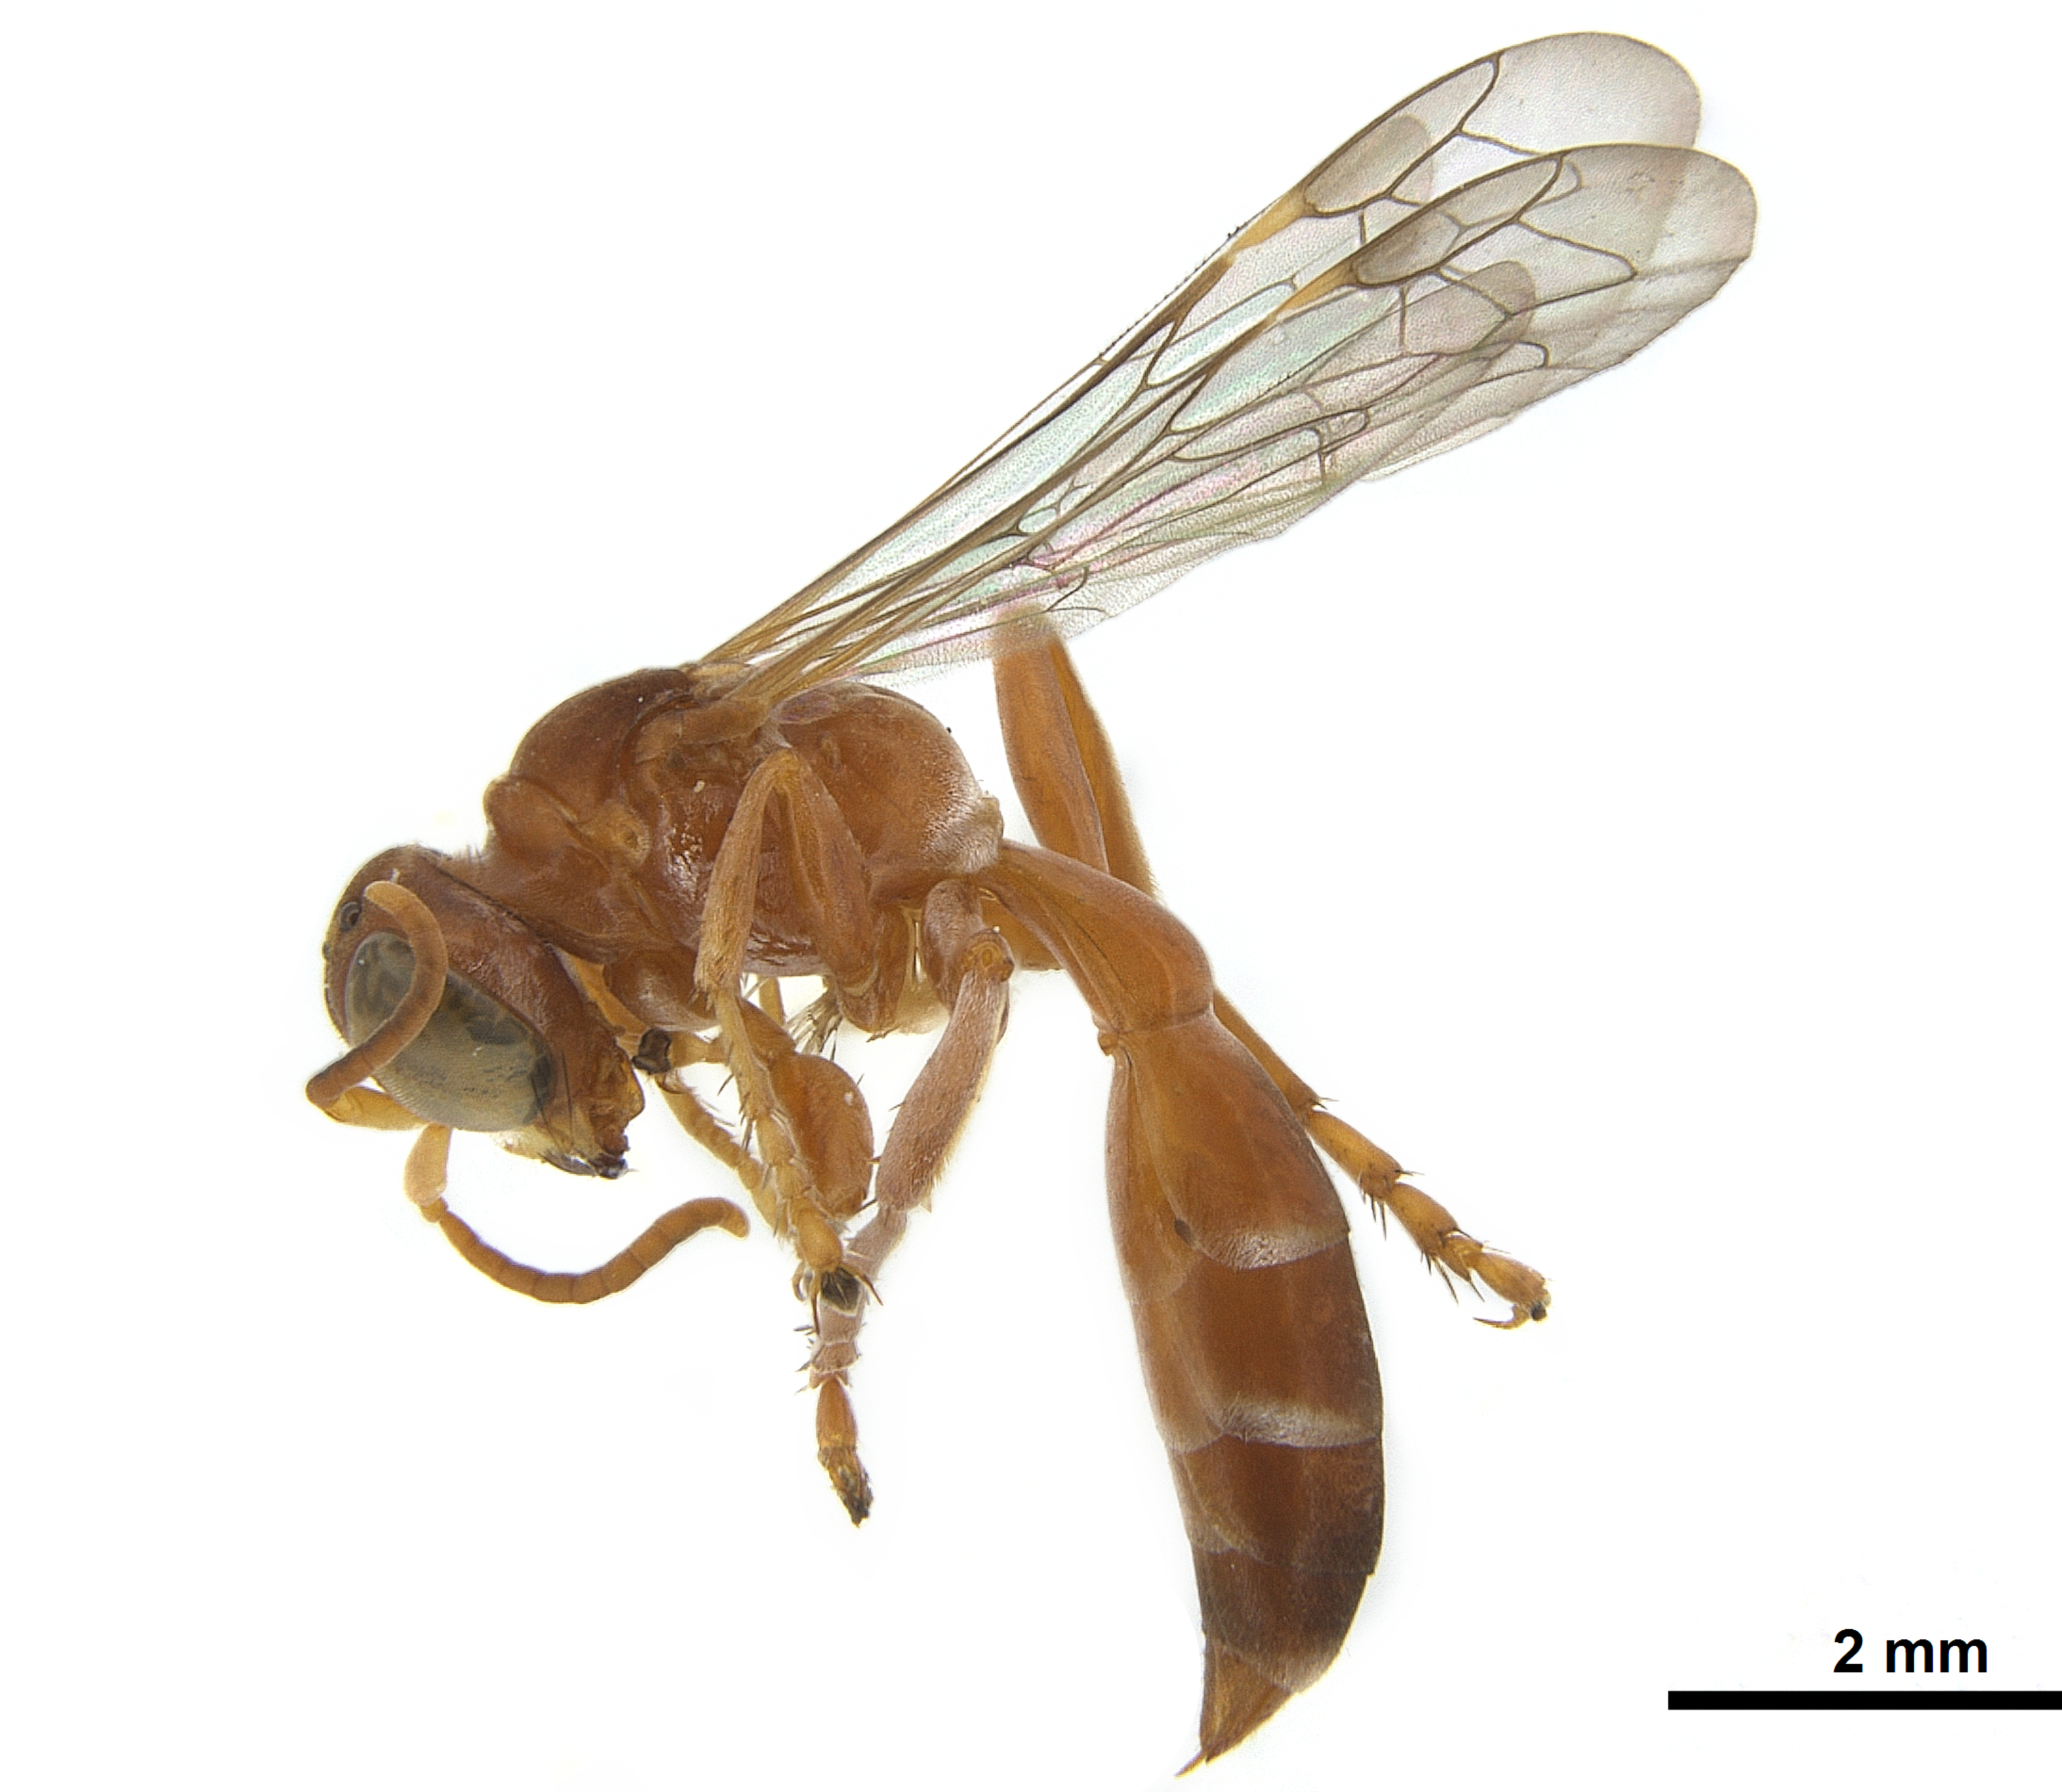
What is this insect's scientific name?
Hapalomellinus teren
